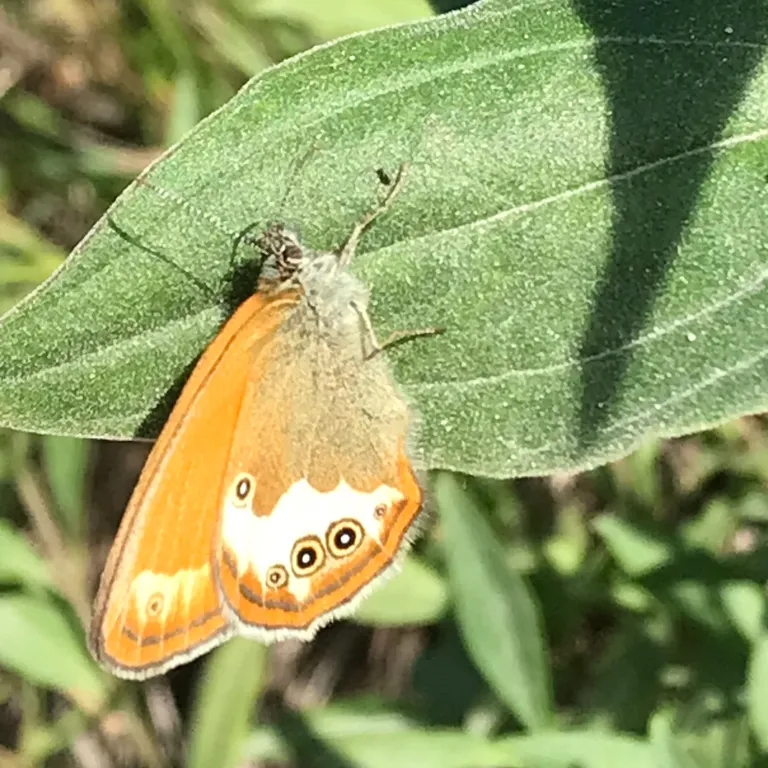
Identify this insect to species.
Coenonympha arcania
